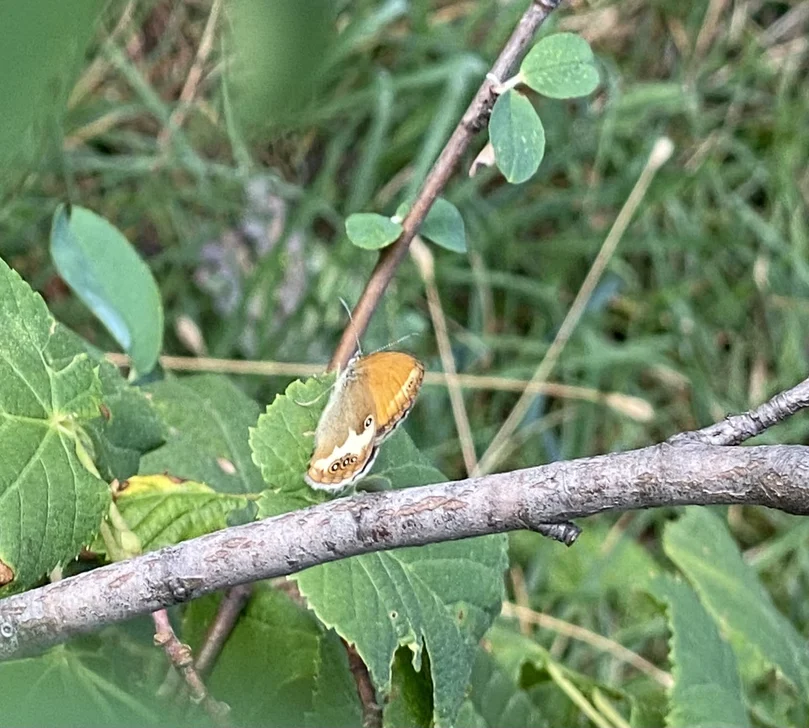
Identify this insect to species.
Coenonympha arcania
